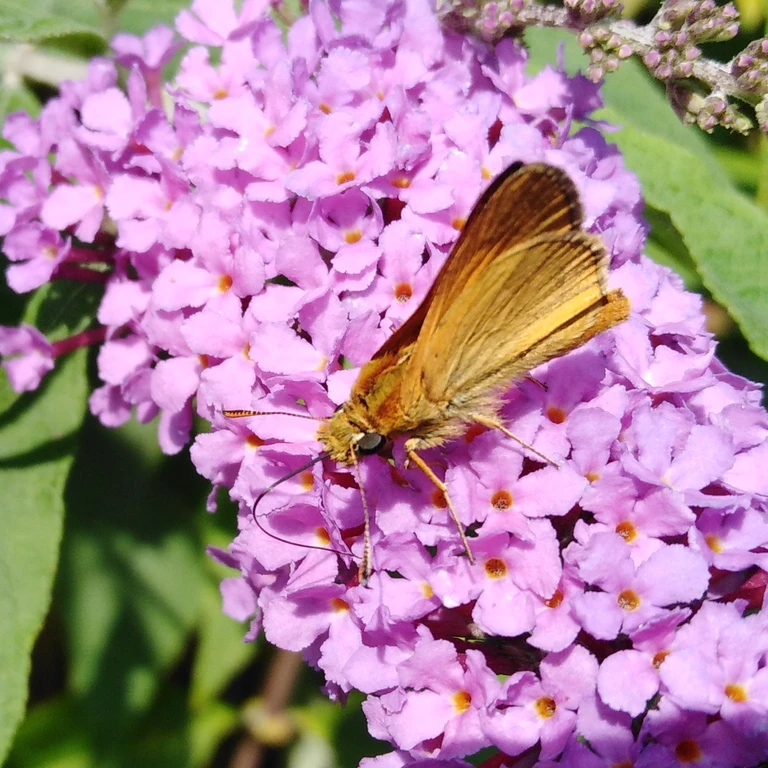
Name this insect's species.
Ochlodes sylvanus (also Ochlodes venata)
